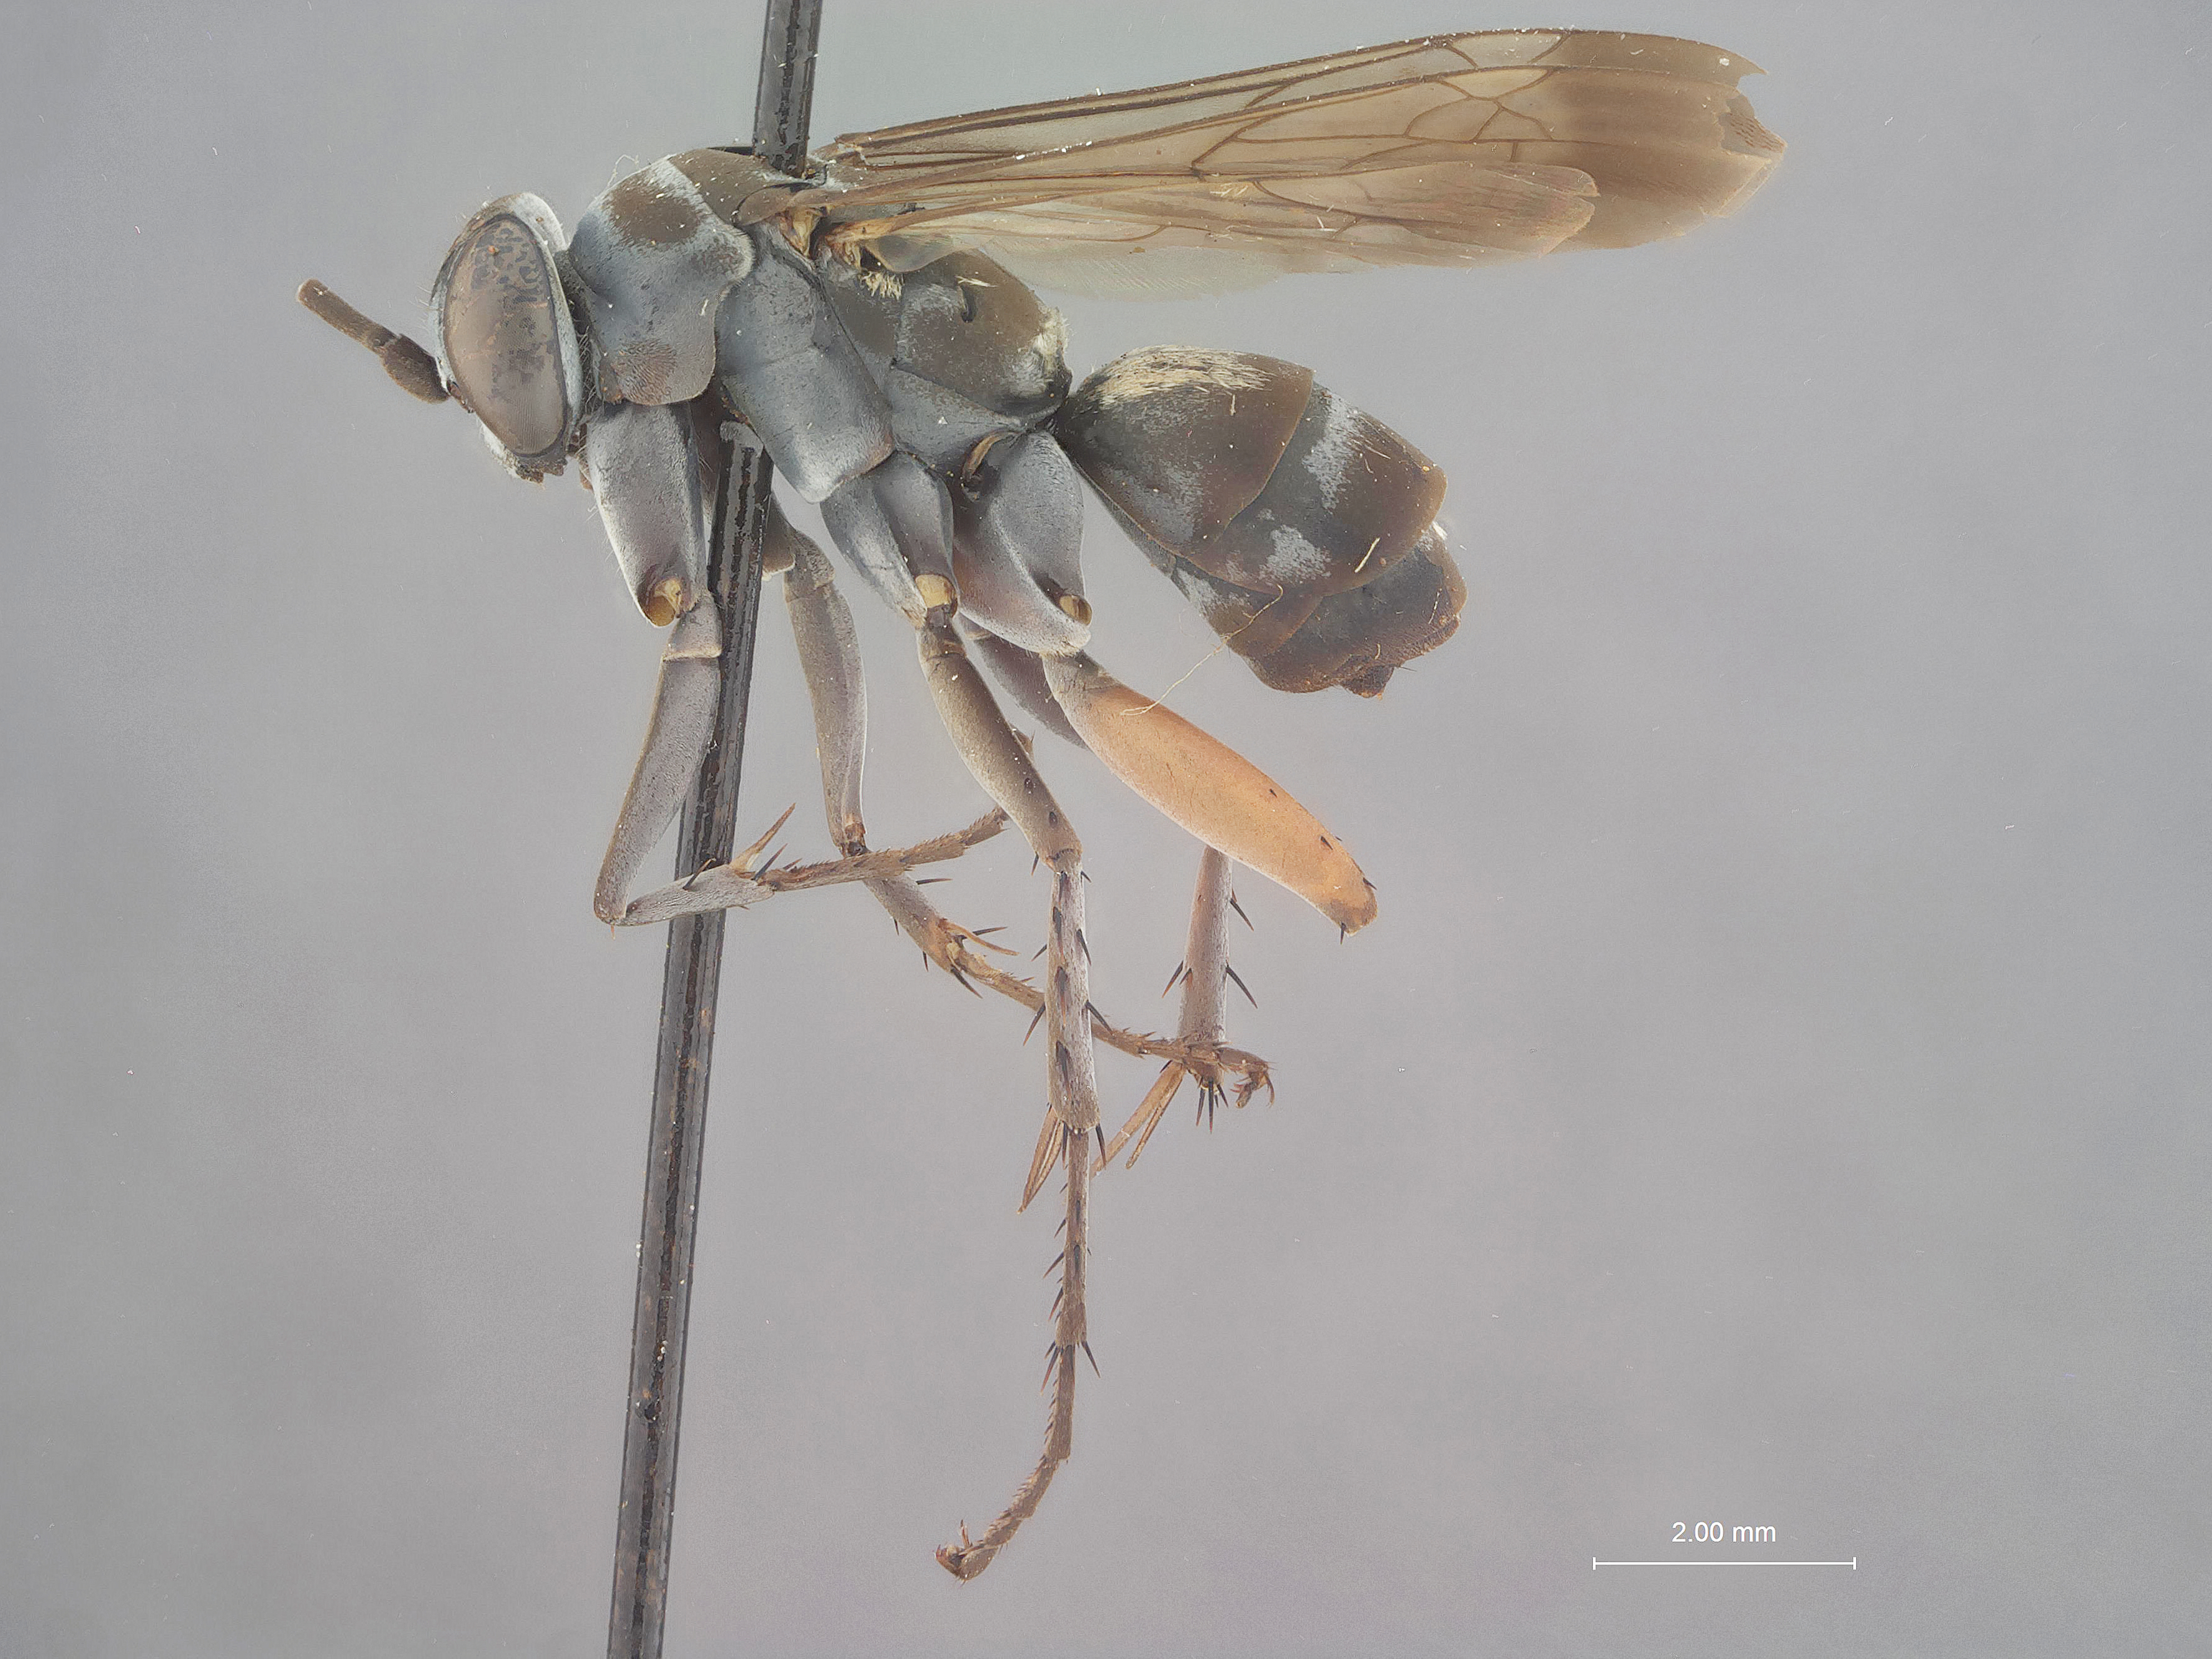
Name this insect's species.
Episyron smithi
